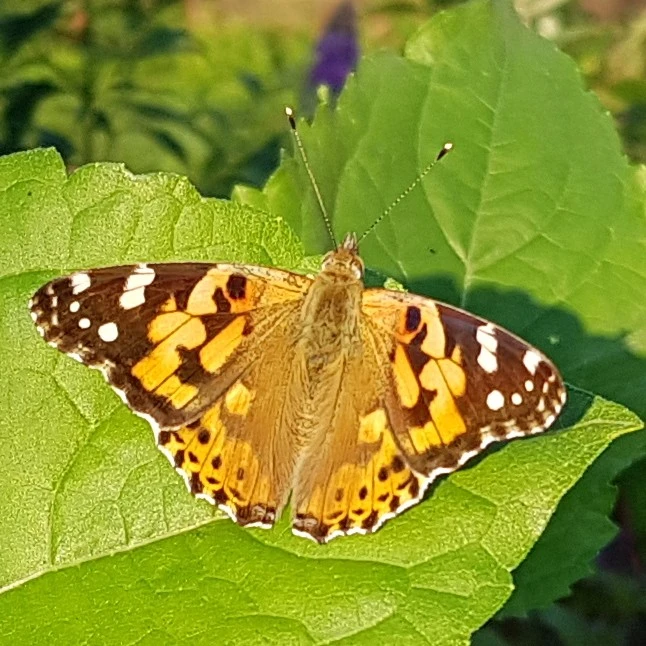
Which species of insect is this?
Vanessa cardui
